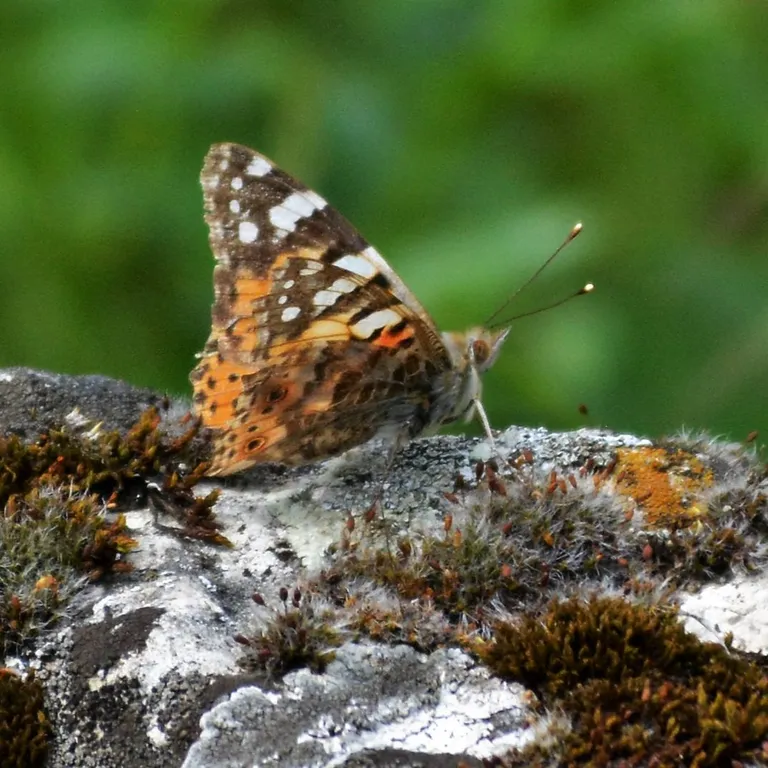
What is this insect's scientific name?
Vanessa cardui
